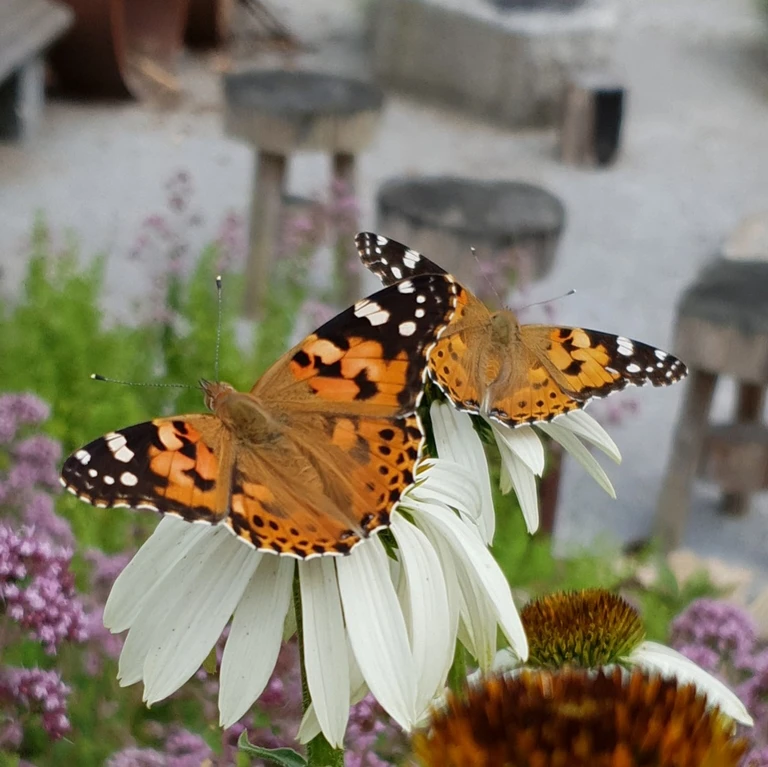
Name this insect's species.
Vanessa cardui
